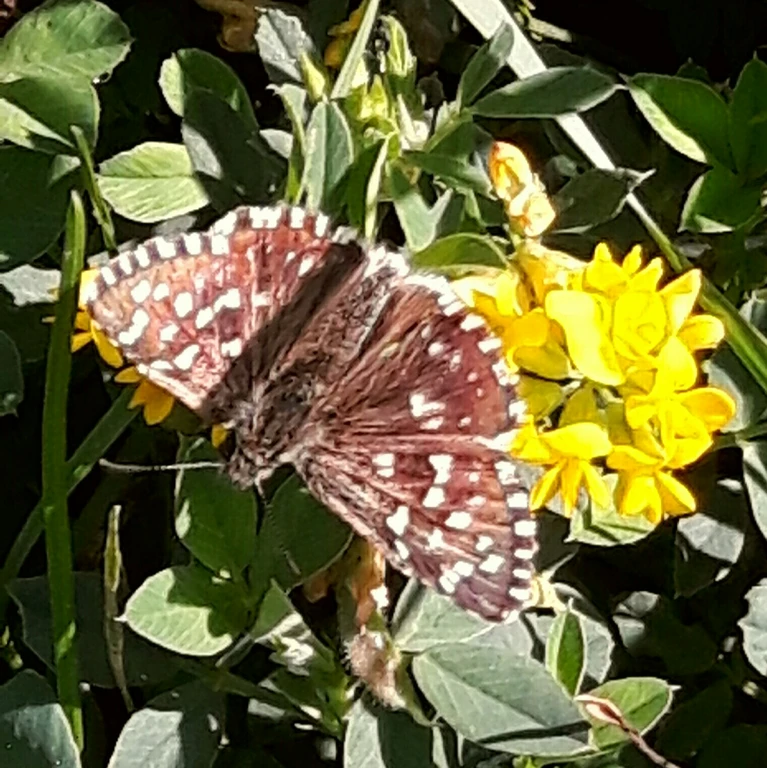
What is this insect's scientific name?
Pyrgus malvae
